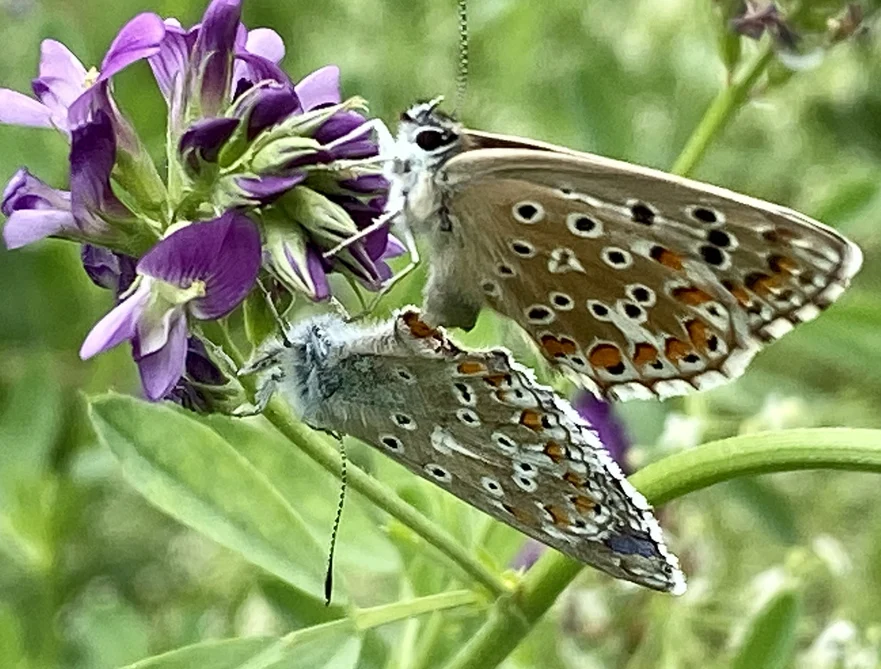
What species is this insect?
Lysandra bellargus
